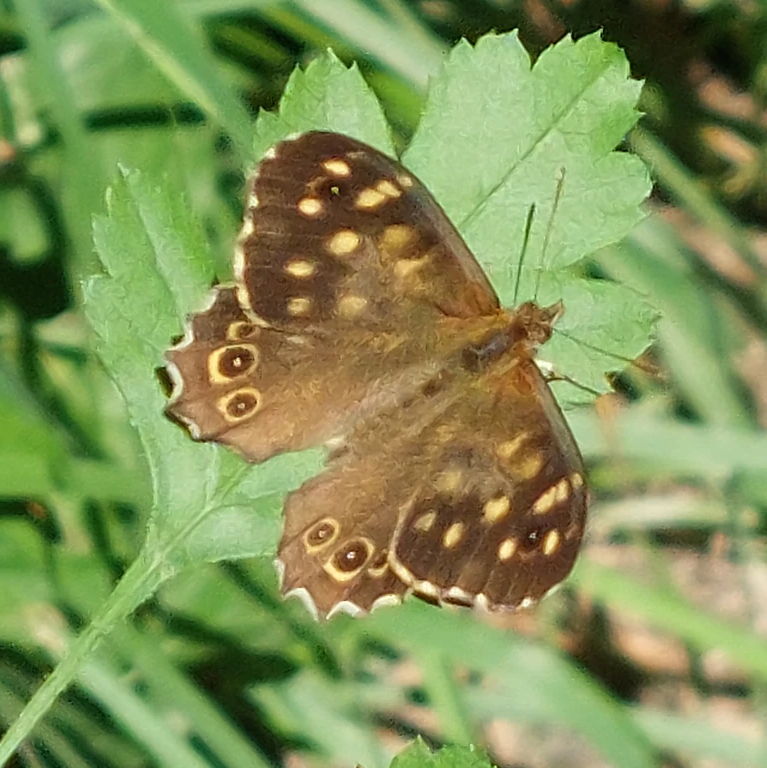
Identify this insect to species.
Pararge aegeria
